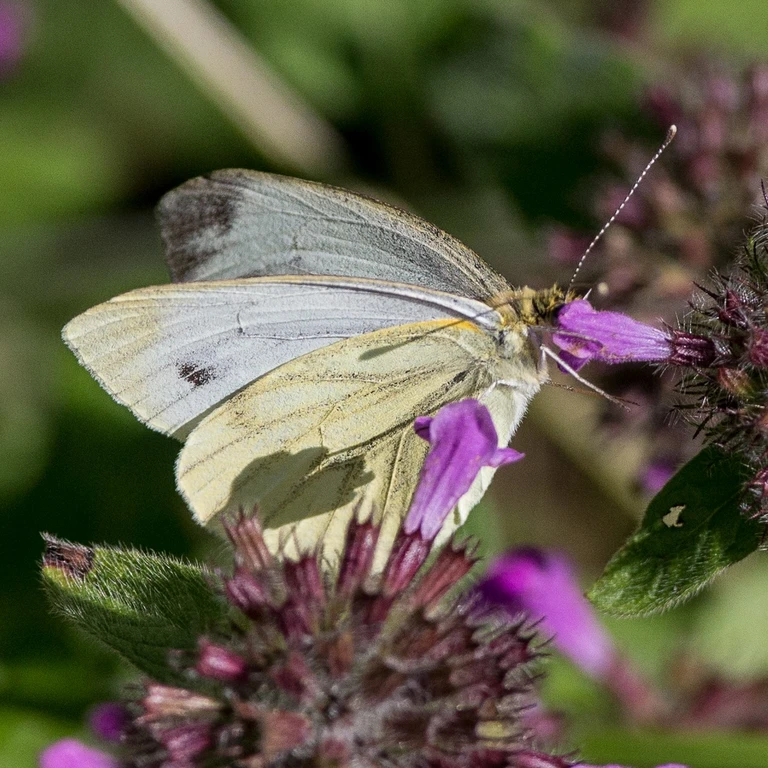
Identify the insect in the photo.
Pieris napi
